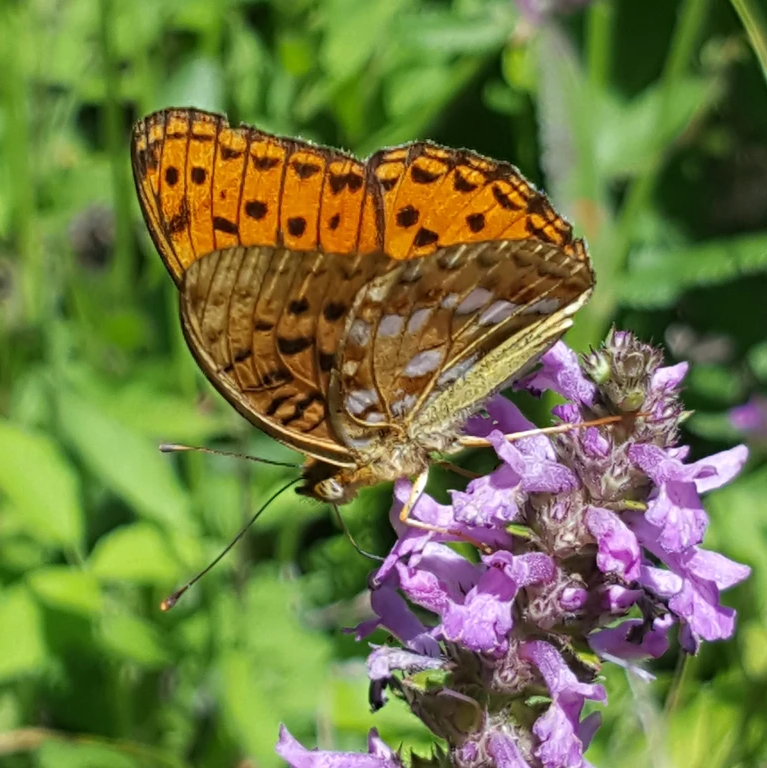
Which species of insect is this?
Fabriciana adippe
